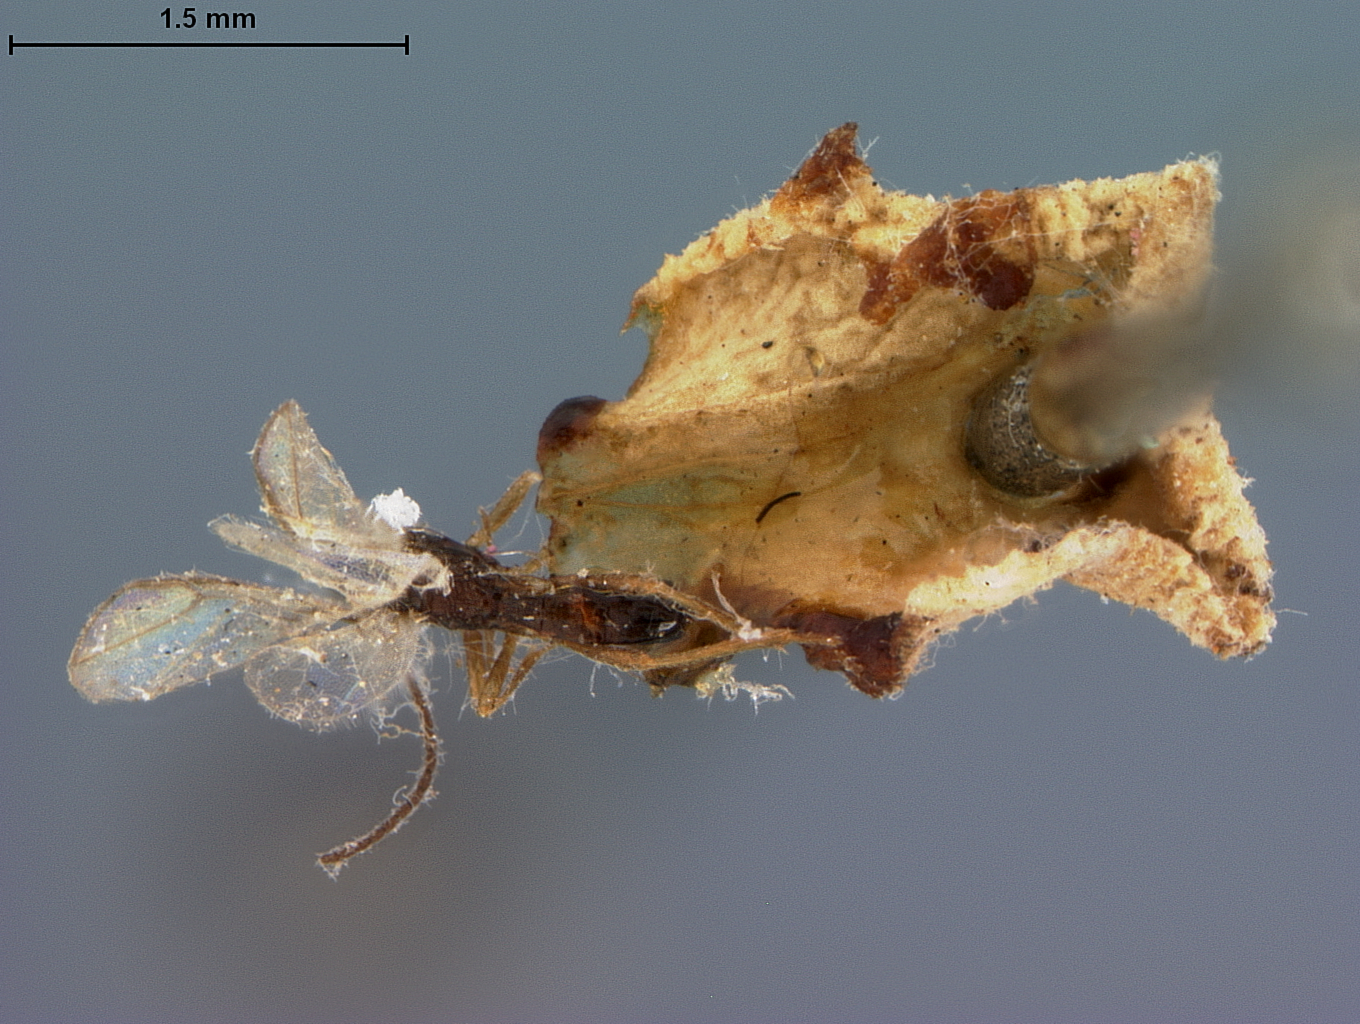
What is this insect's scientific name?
Aphidius laetucaphis
